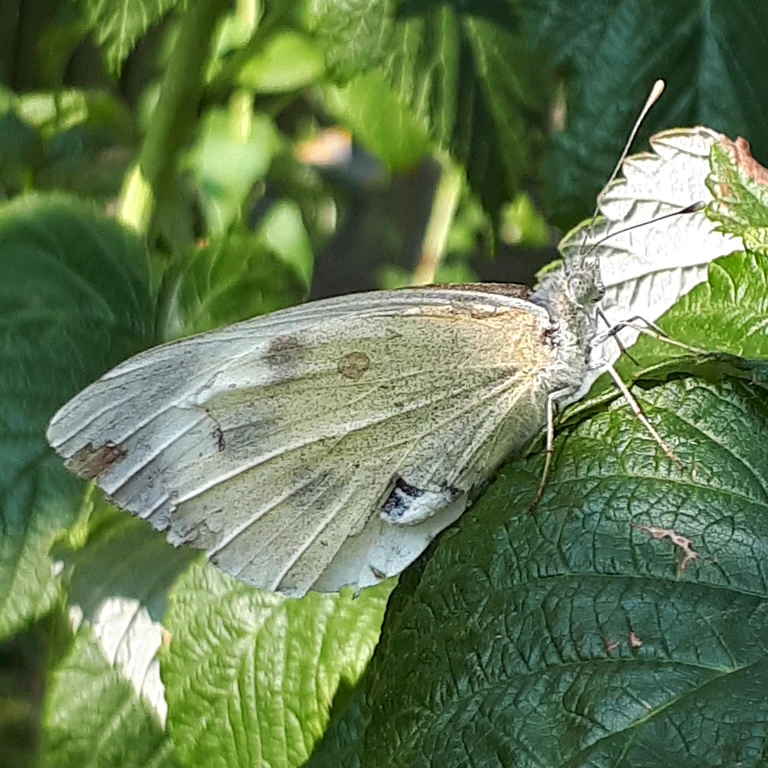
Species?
Pieris brassicae
